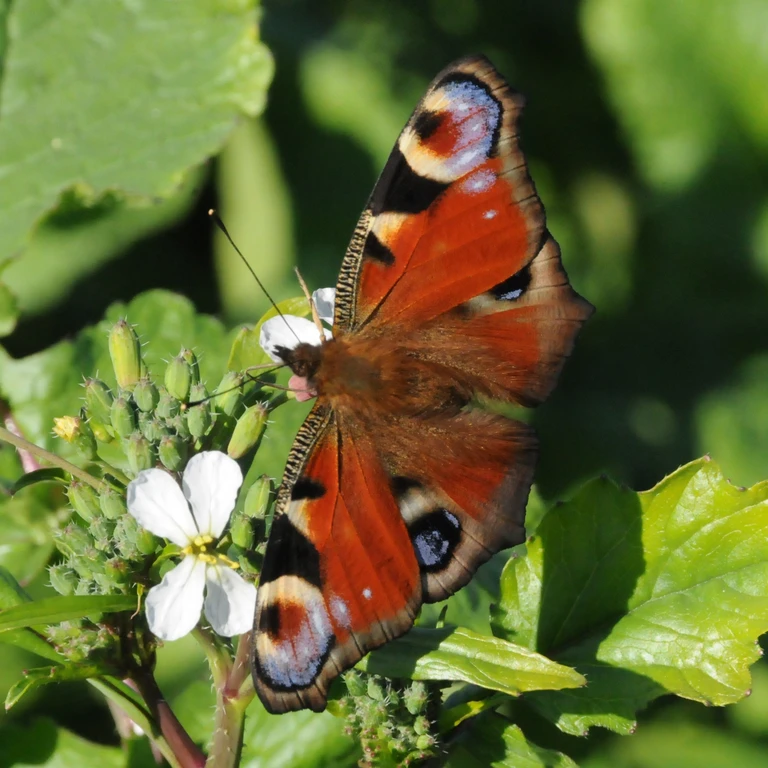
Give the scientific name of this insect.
Aglais io
